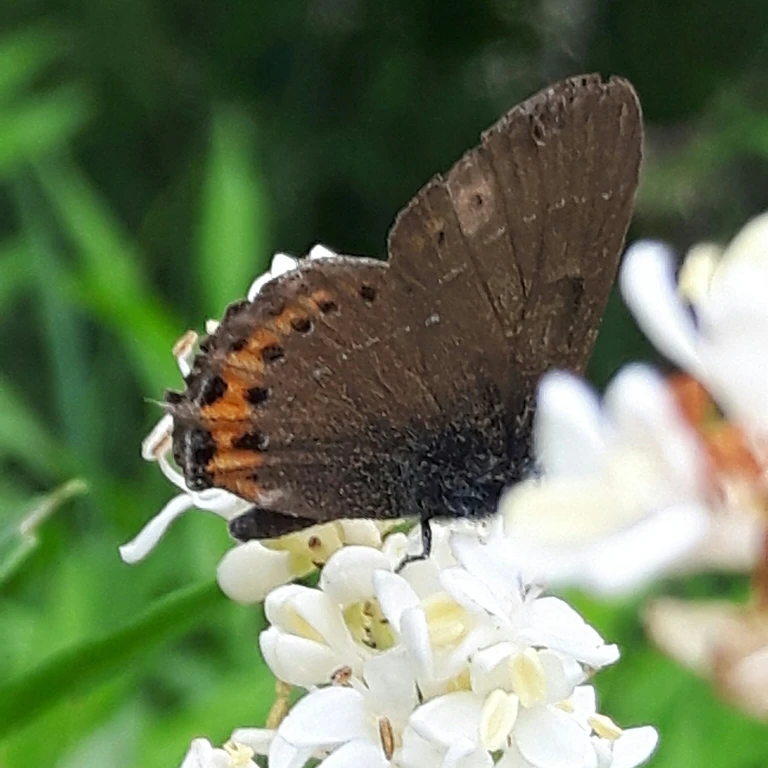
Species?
Satyrium pruni (also Fixsenia pruni)
